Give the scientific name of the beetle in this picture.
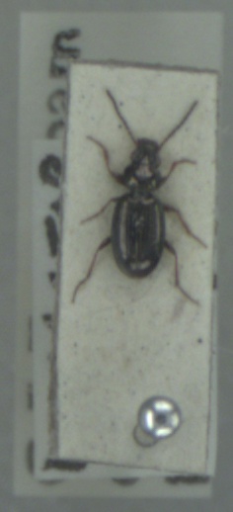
Bembidion lampros
